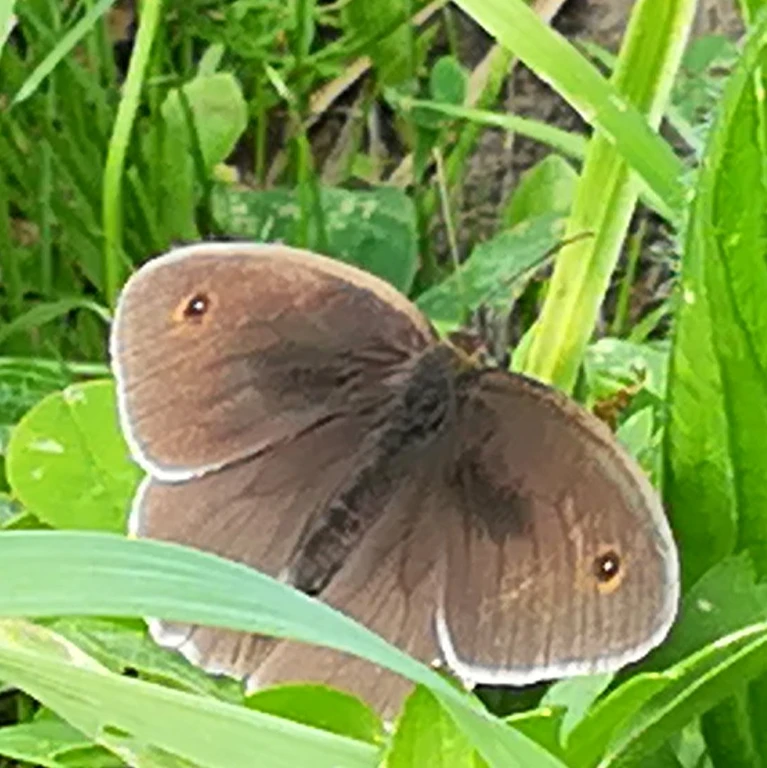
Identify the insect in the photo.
Maniola jurtina
